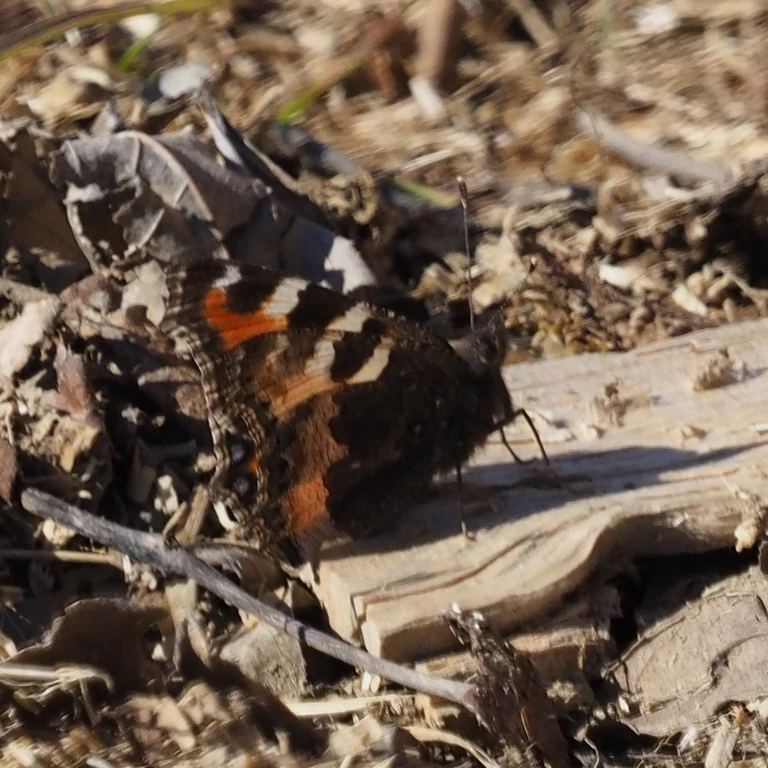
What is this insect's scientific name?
Aglais urticae
